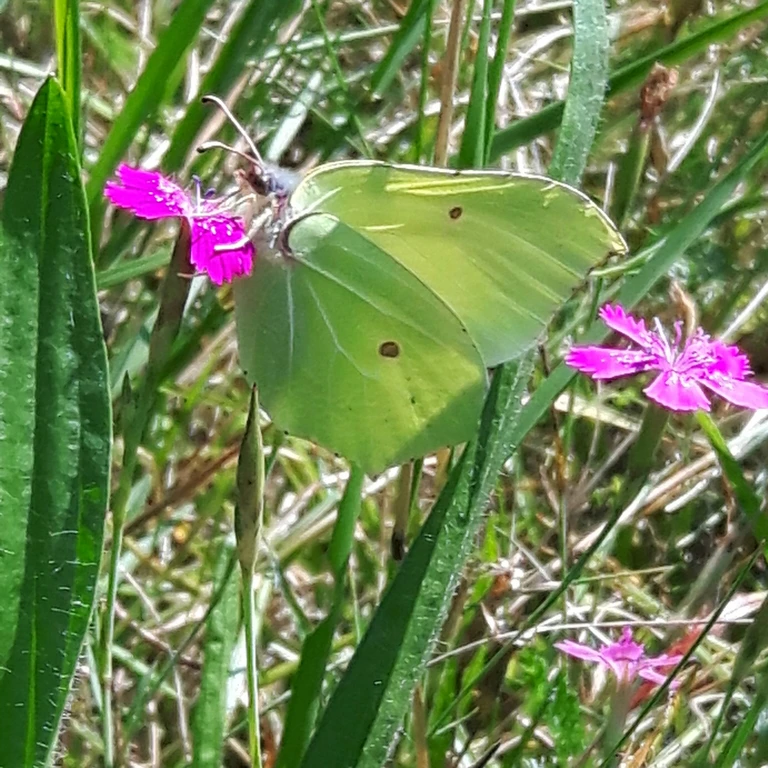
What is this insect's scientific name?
Gonepteryx rhamni
